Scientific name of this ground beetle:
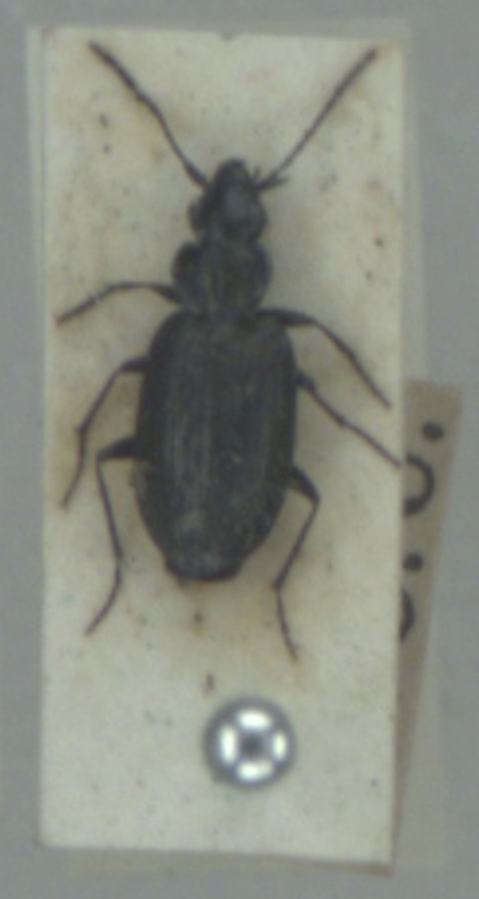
Sericoda quadripunctata
